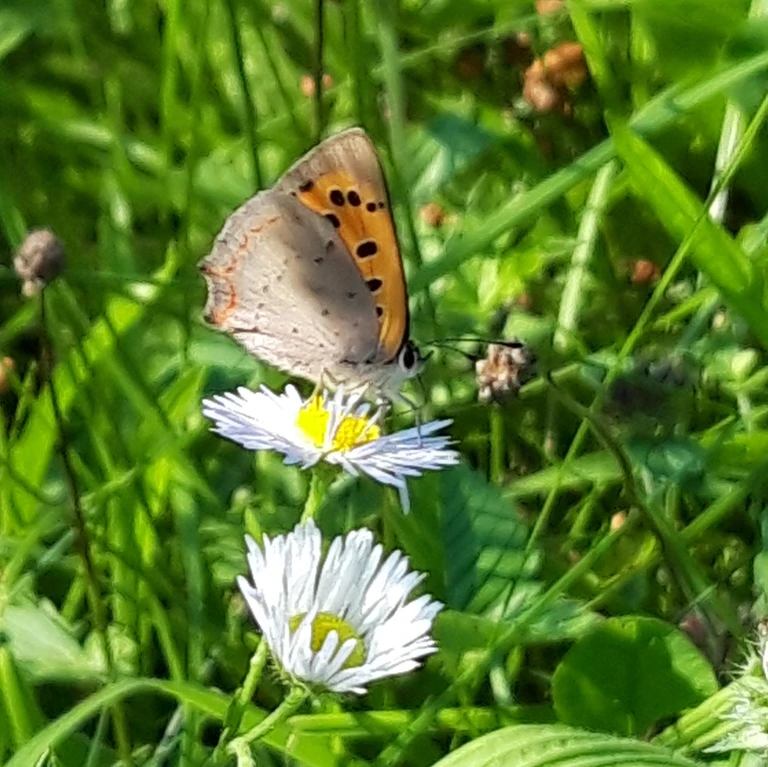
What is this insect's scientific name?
Lycaena phlaeas
